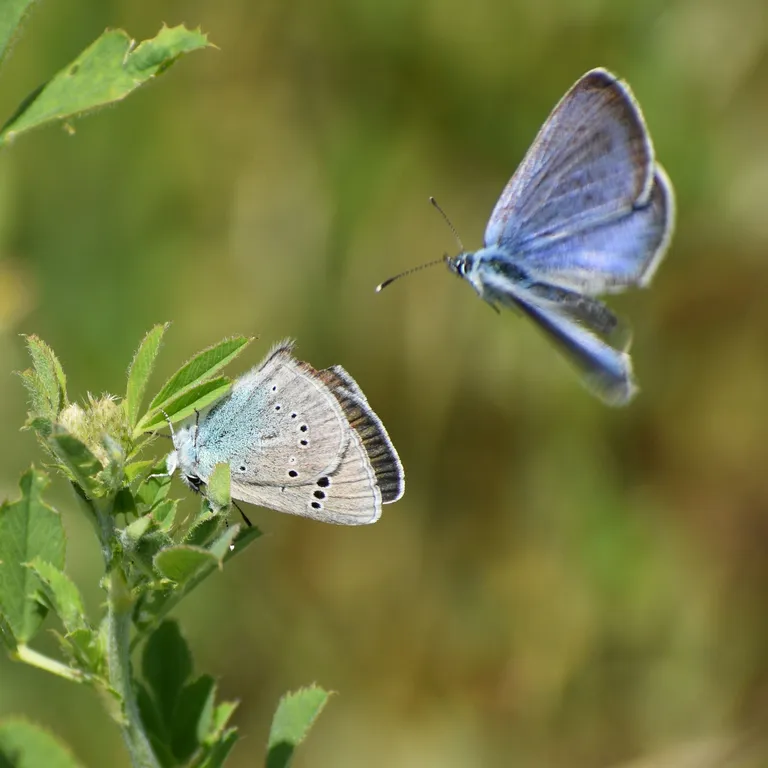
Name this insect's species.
Glaucopsyche alexis
